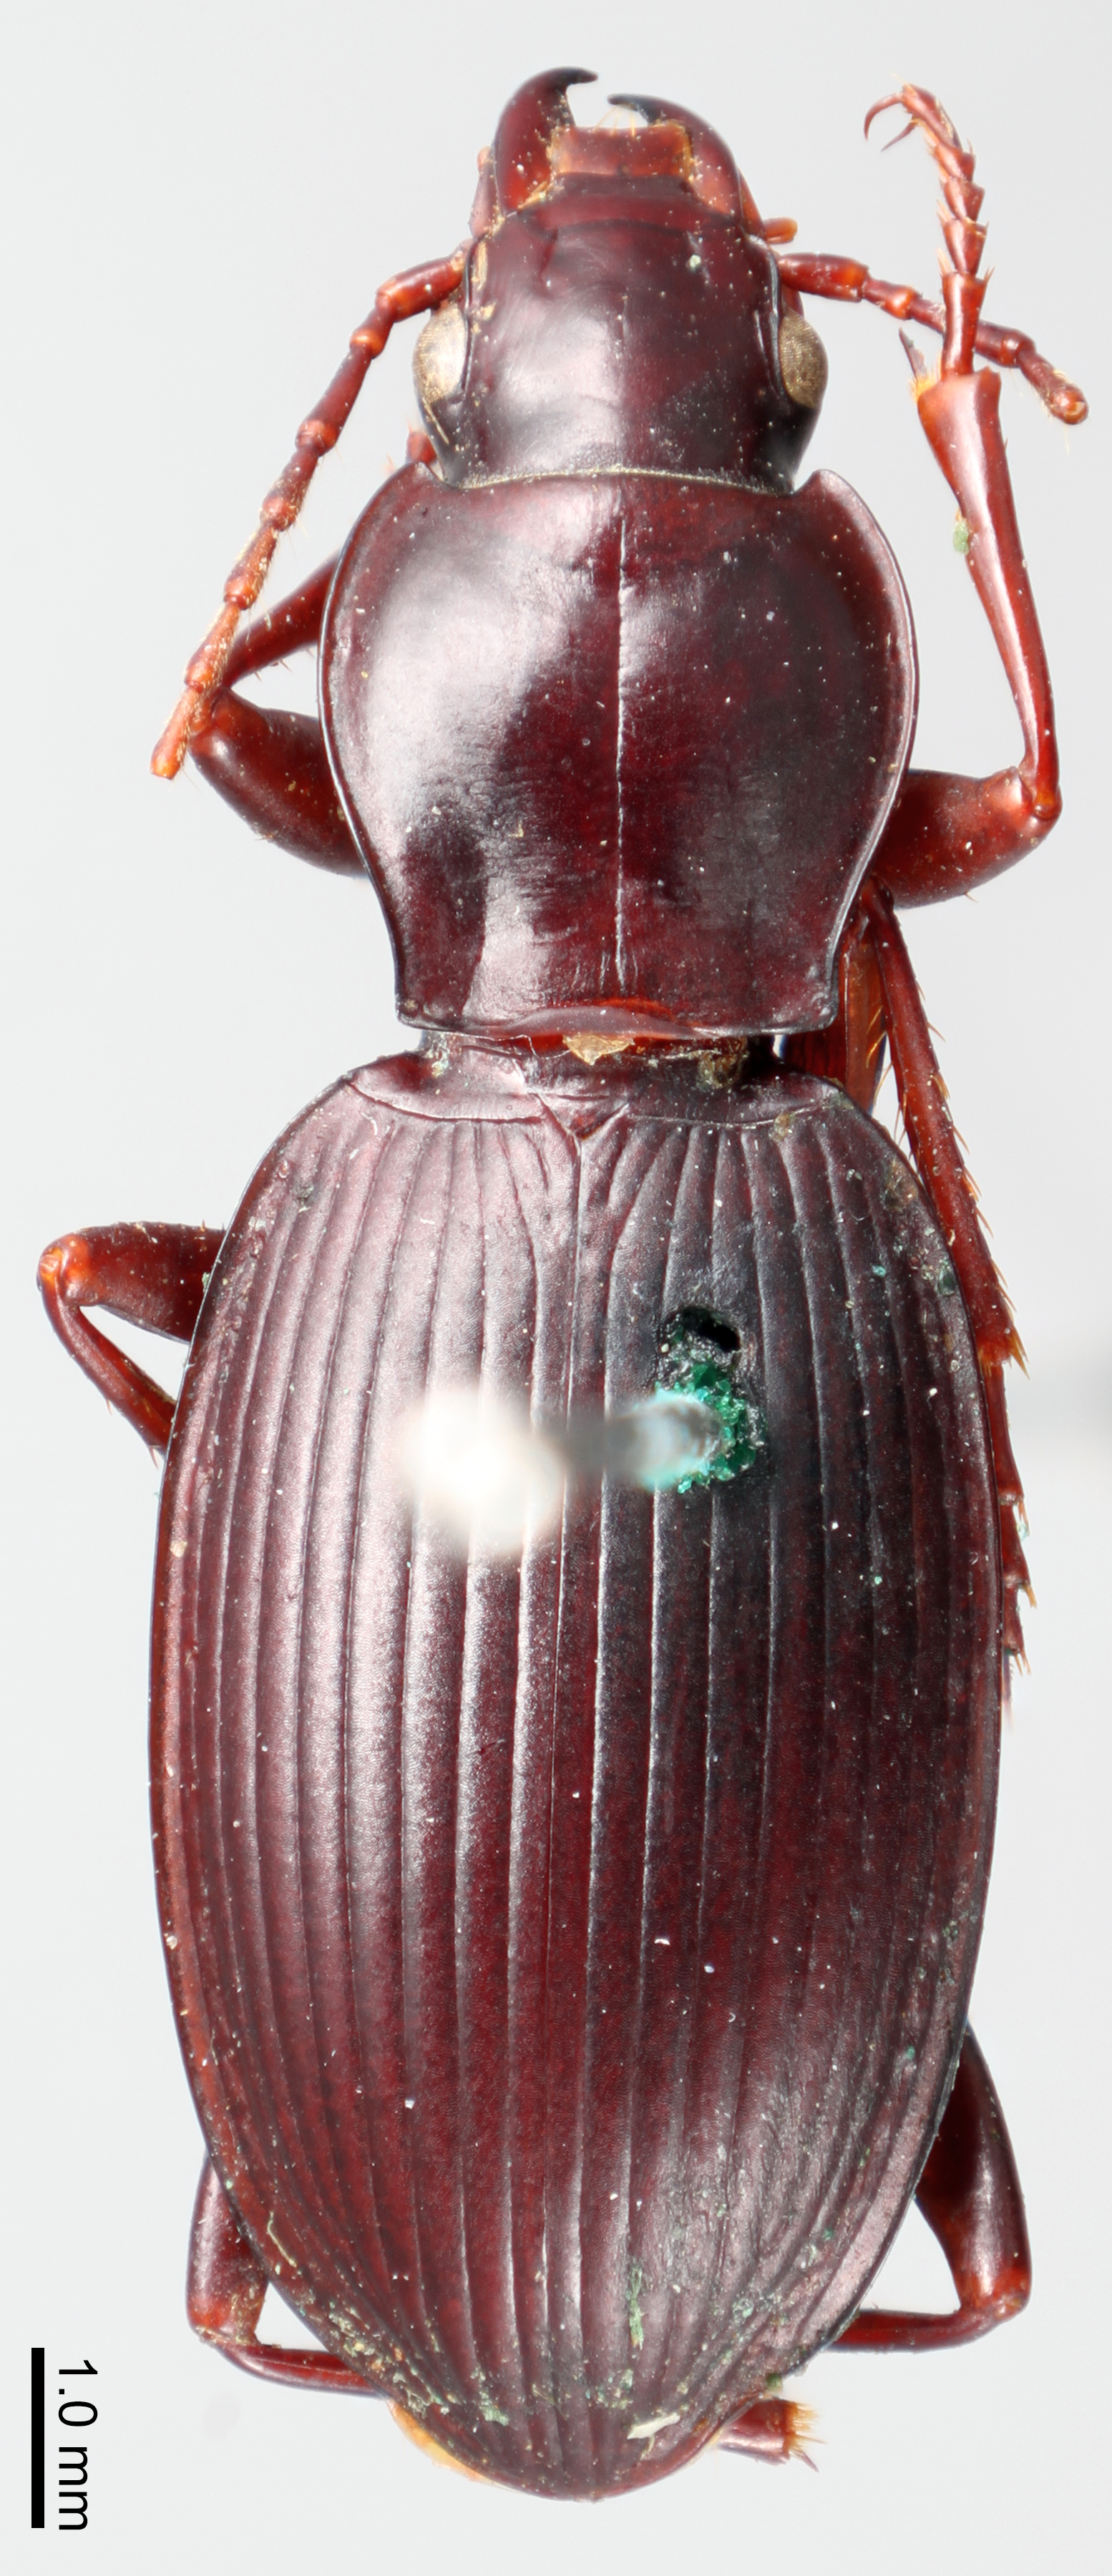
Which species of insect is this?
Pterostichus panticulatus
